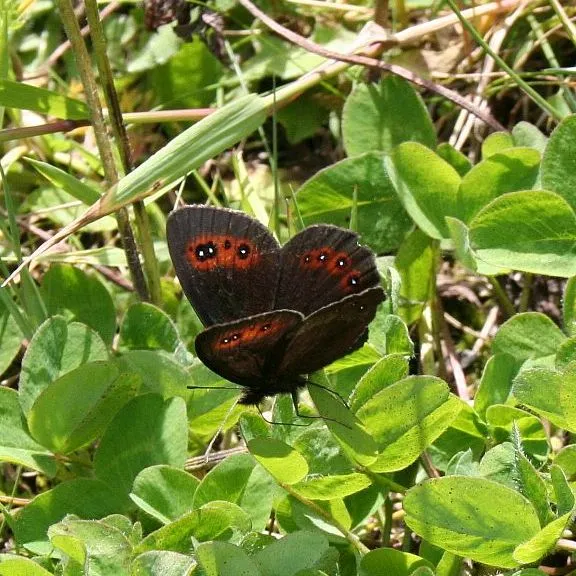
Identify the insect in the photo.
Erebia aethiops
